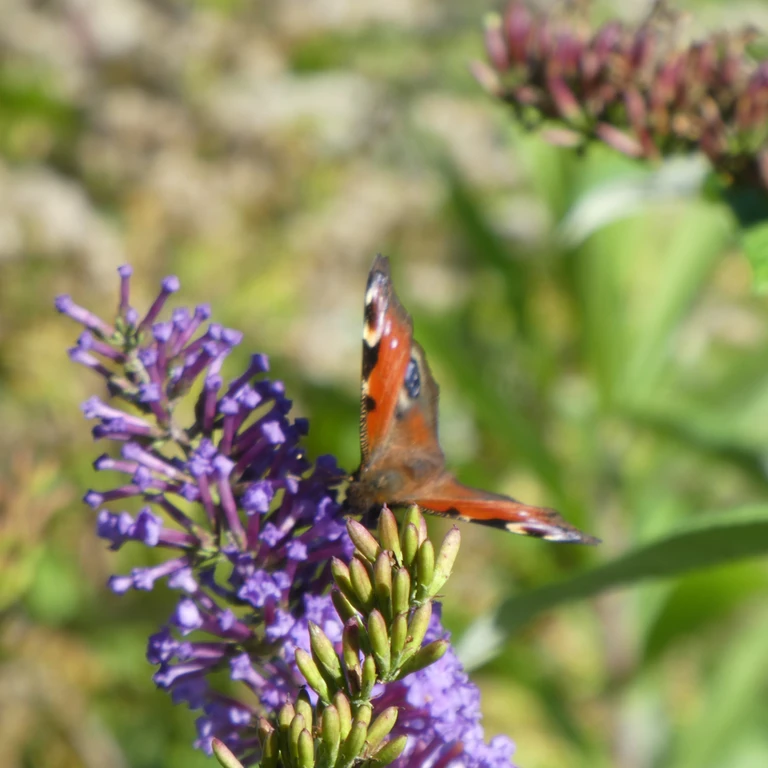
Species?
Aglais io
